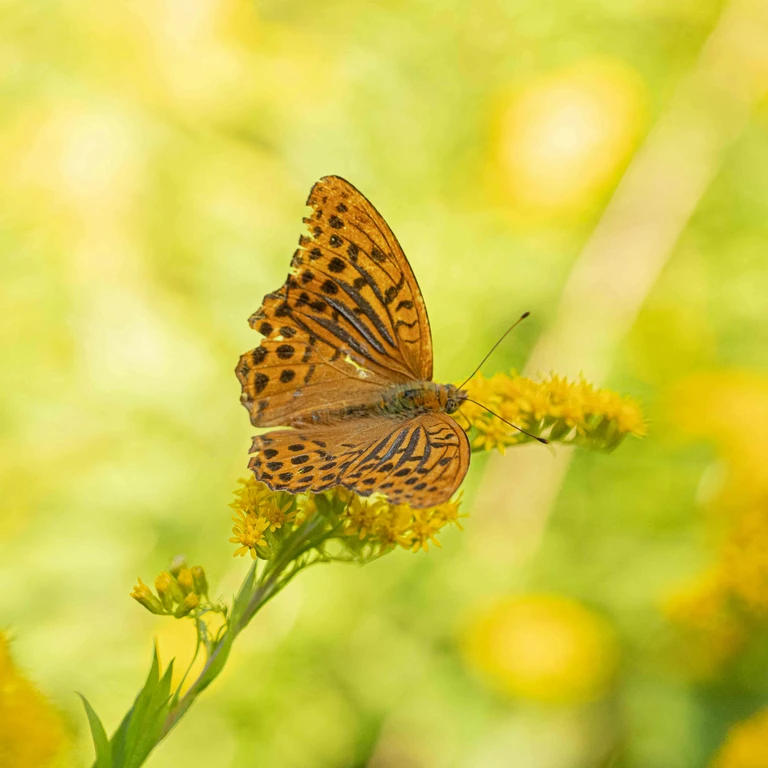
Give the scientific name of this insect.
Argynnis paphia
